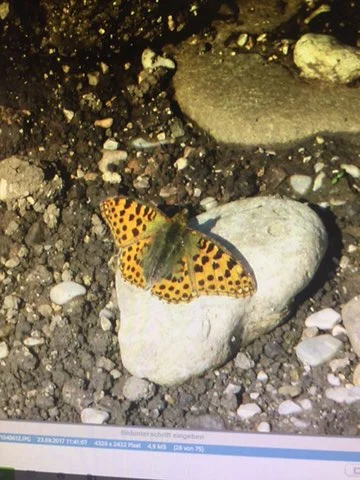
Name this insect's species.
Issoria lathonia
